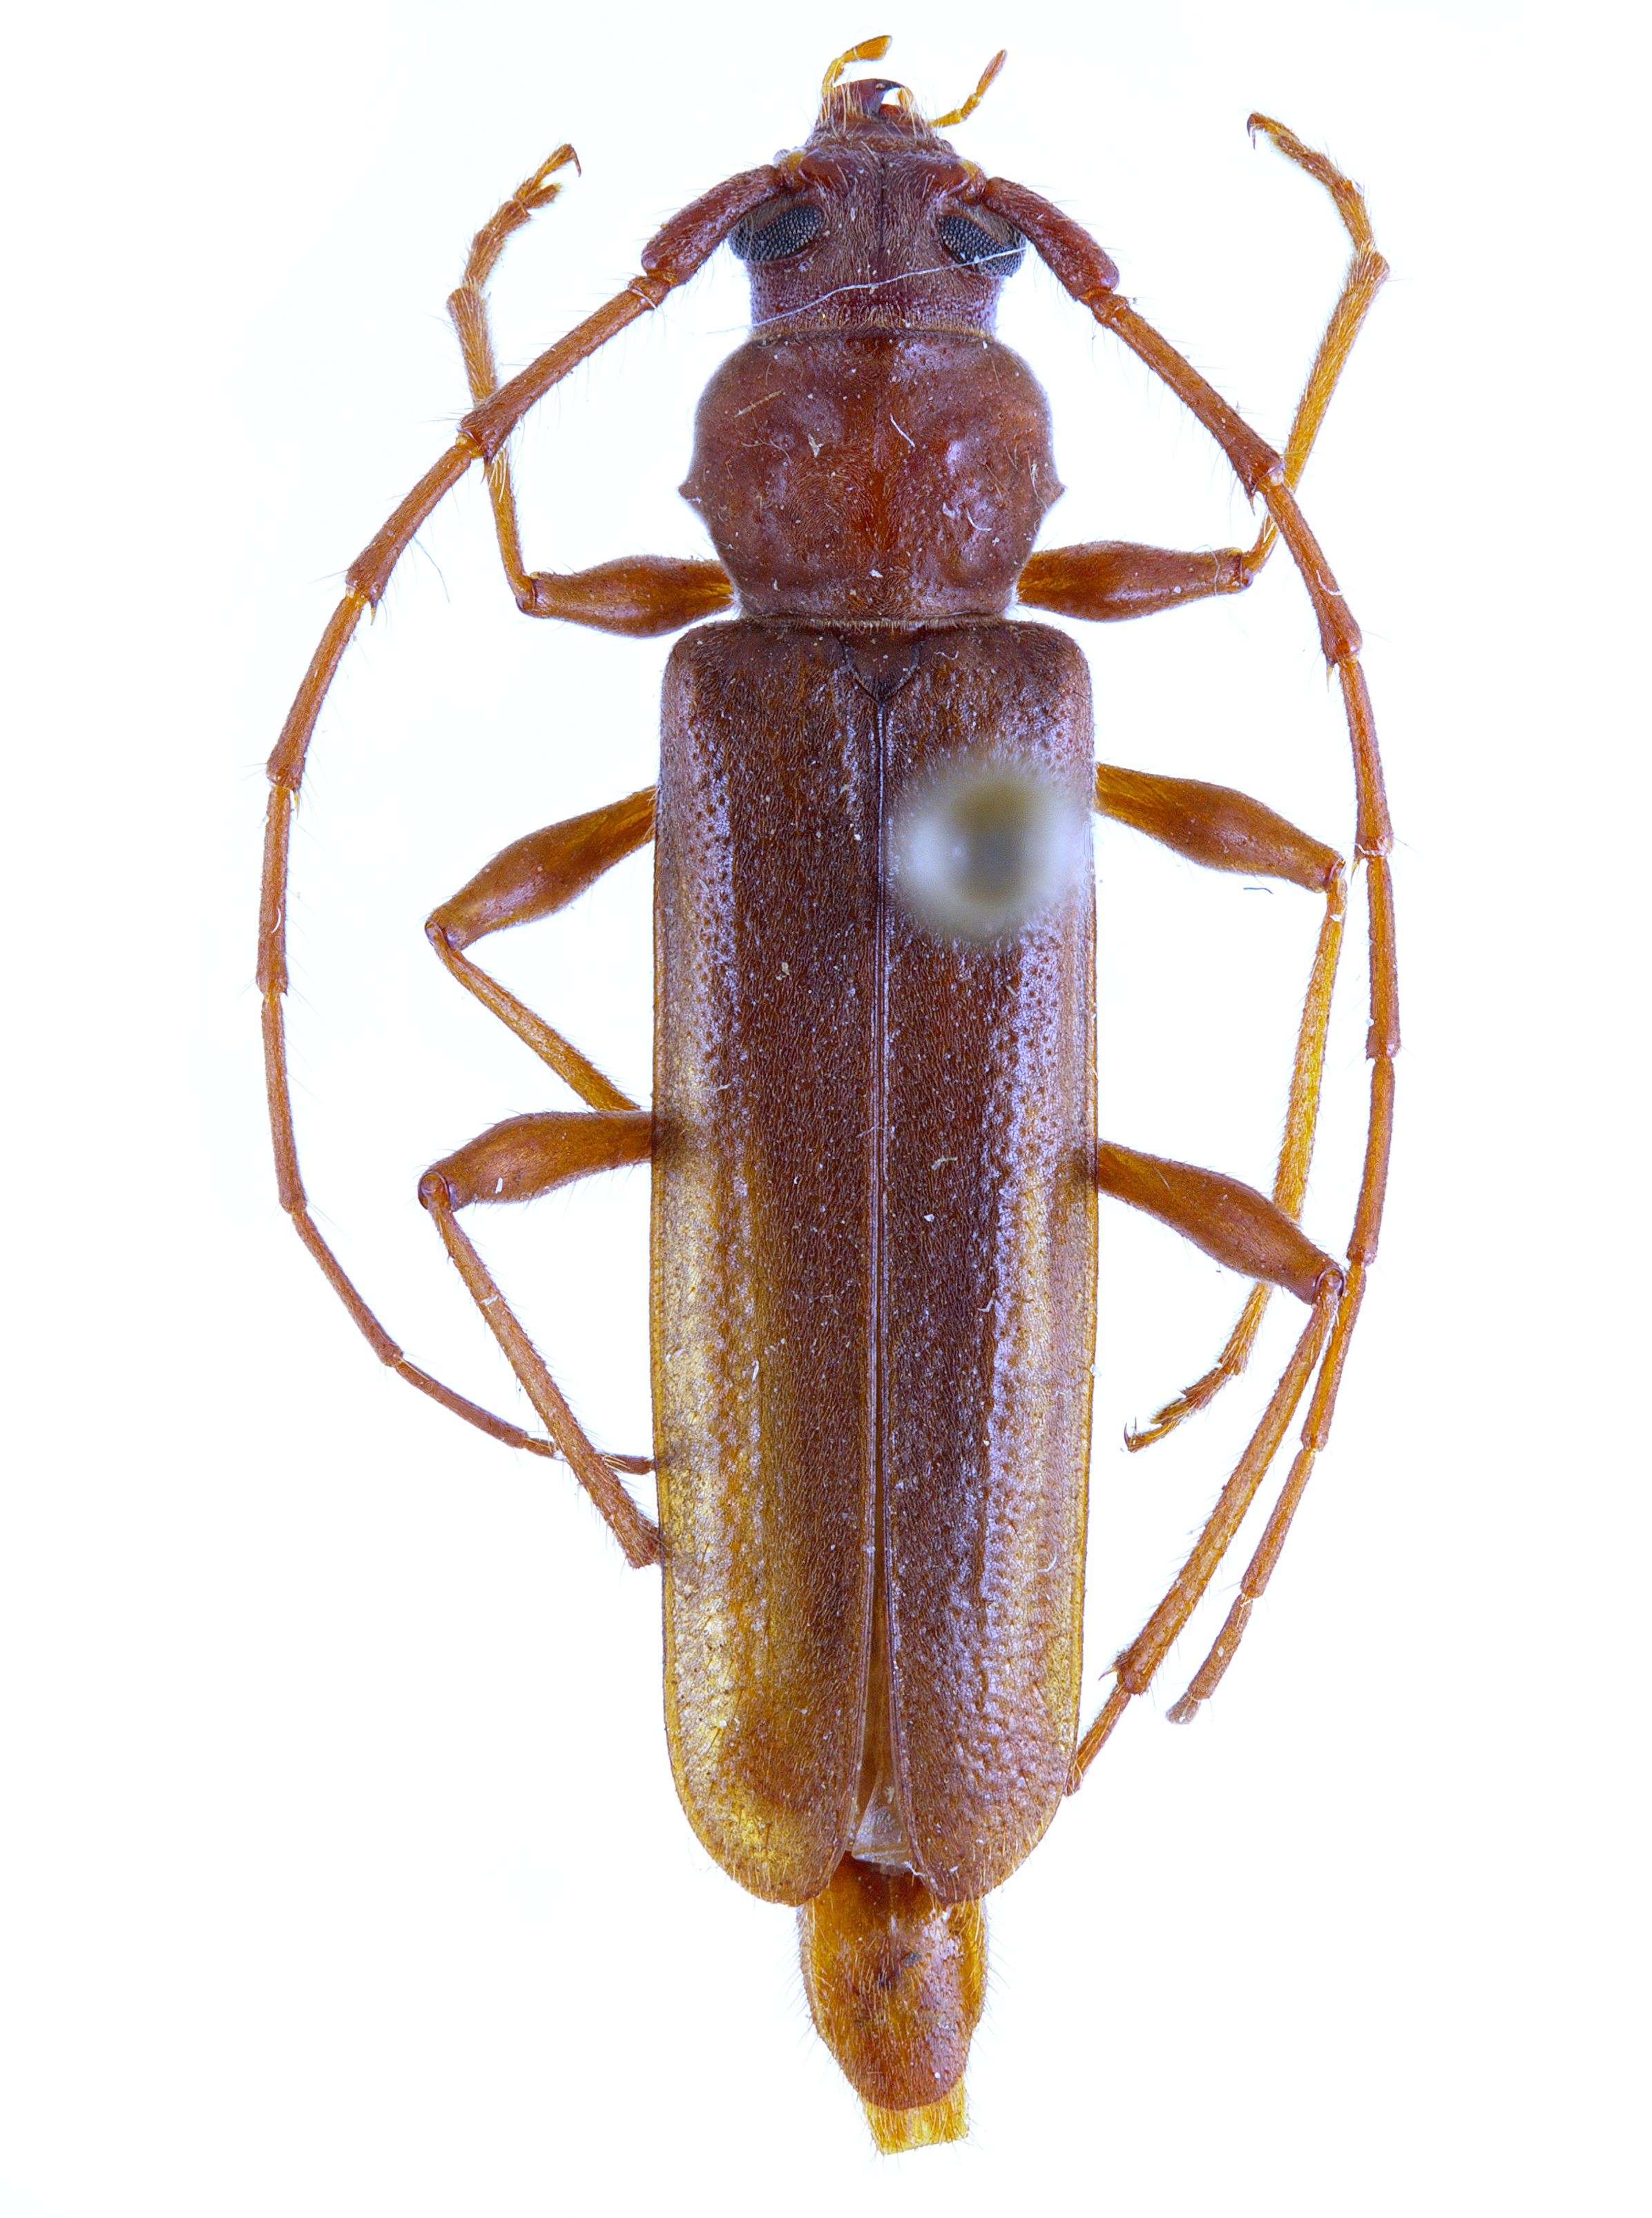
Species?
Eucrossus villicornis
